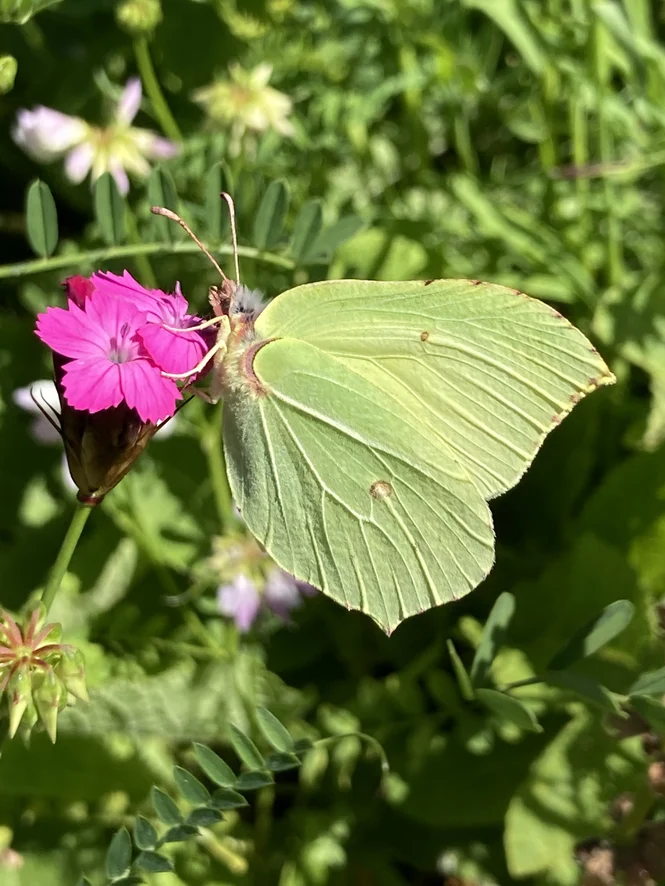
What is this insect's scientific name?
Gonepteryx rhamni
